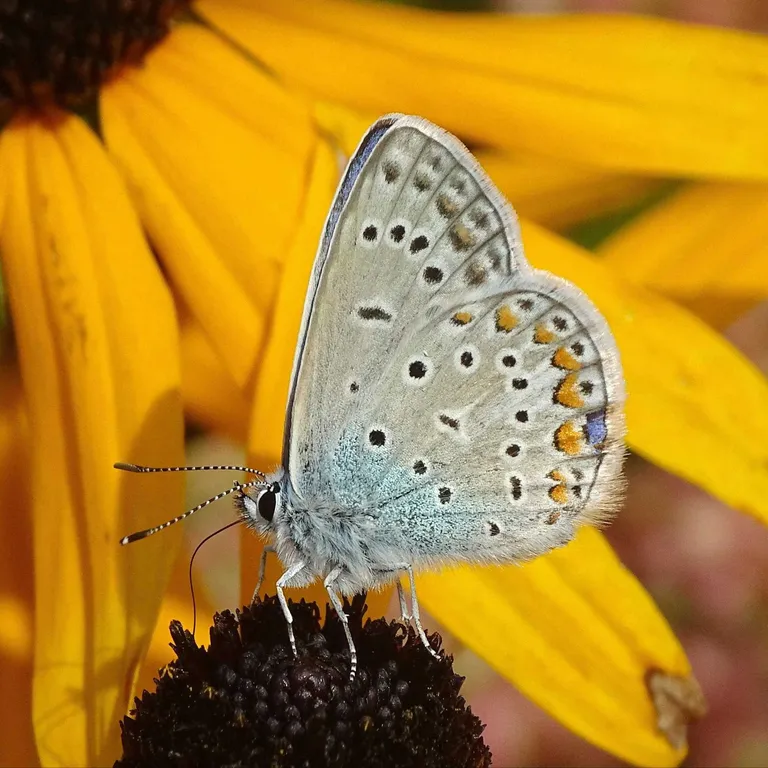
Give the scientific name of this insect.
Polyommatus icarus
